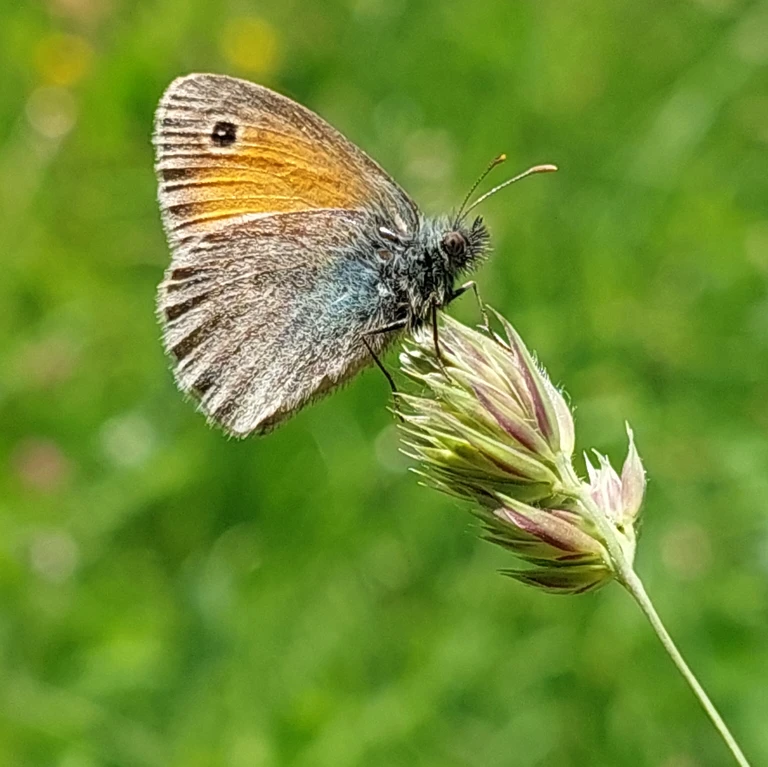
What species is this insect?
Coenonympha pamphilus
